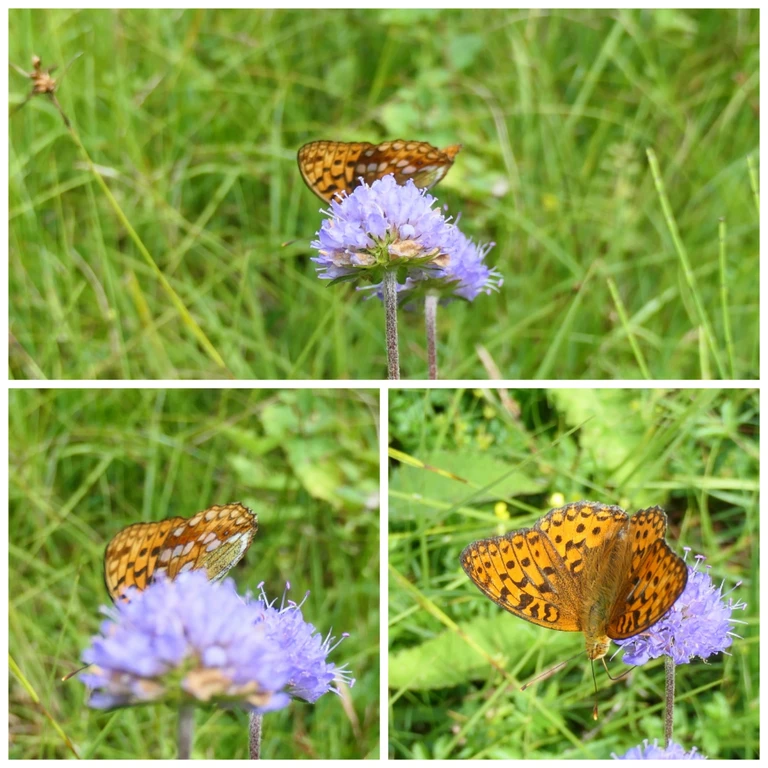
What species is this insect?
Fabriciana adippe
